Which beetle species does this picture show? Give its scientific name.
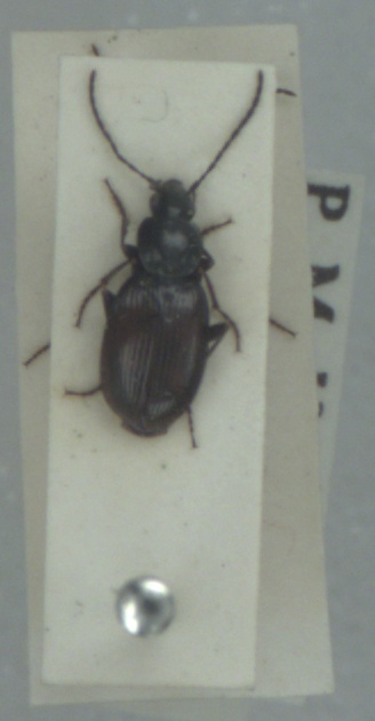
Agonum fuliginosum
